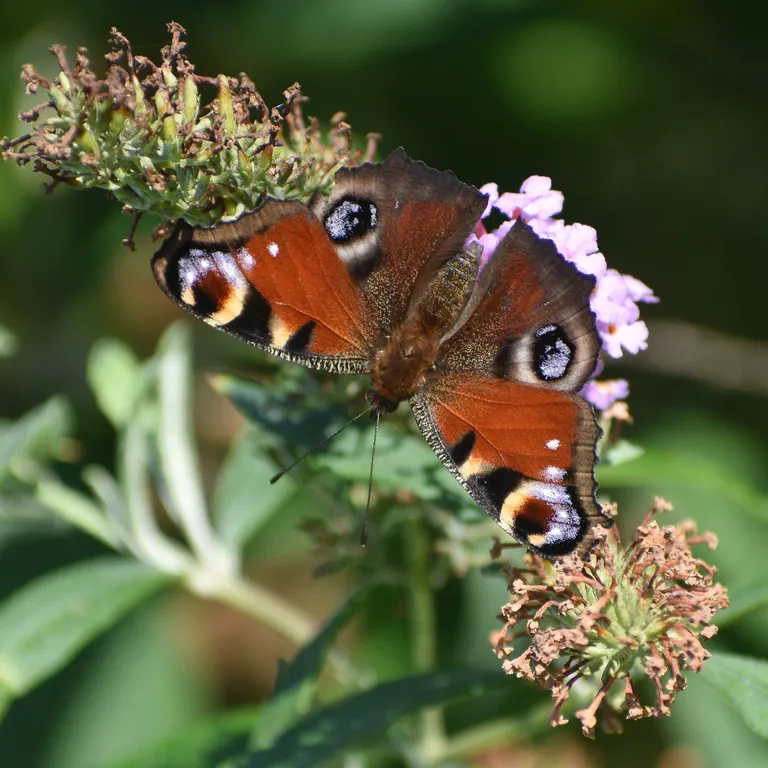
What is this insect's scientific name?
Aglais io
